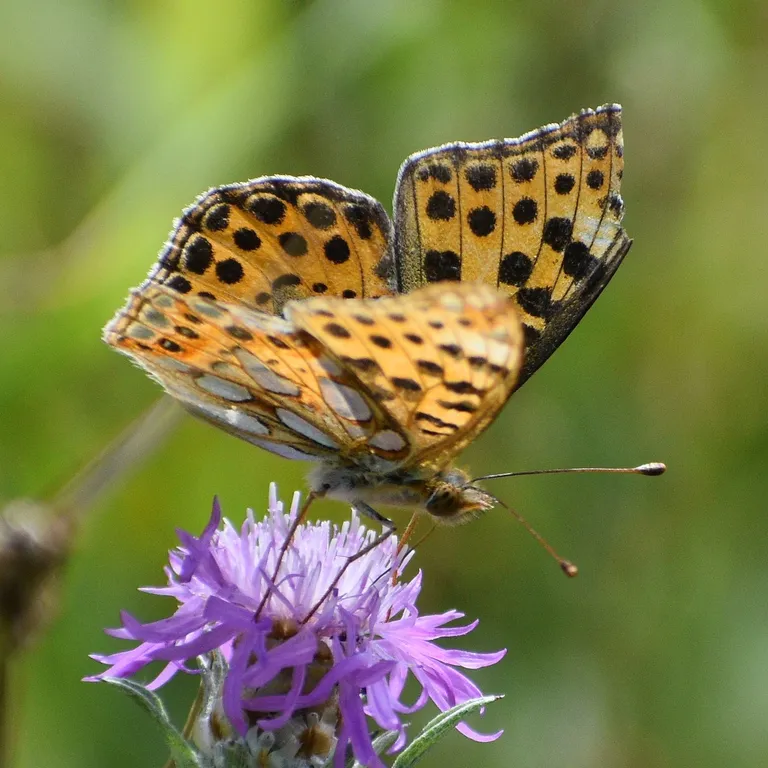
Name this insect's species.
Issoria lathonia
